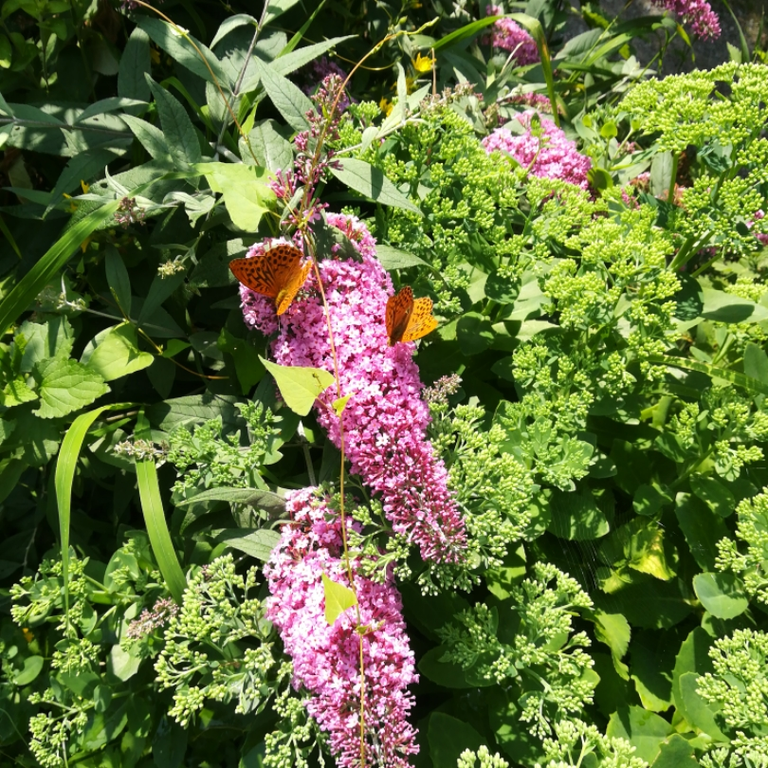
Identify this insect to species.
Argynnis paphia
